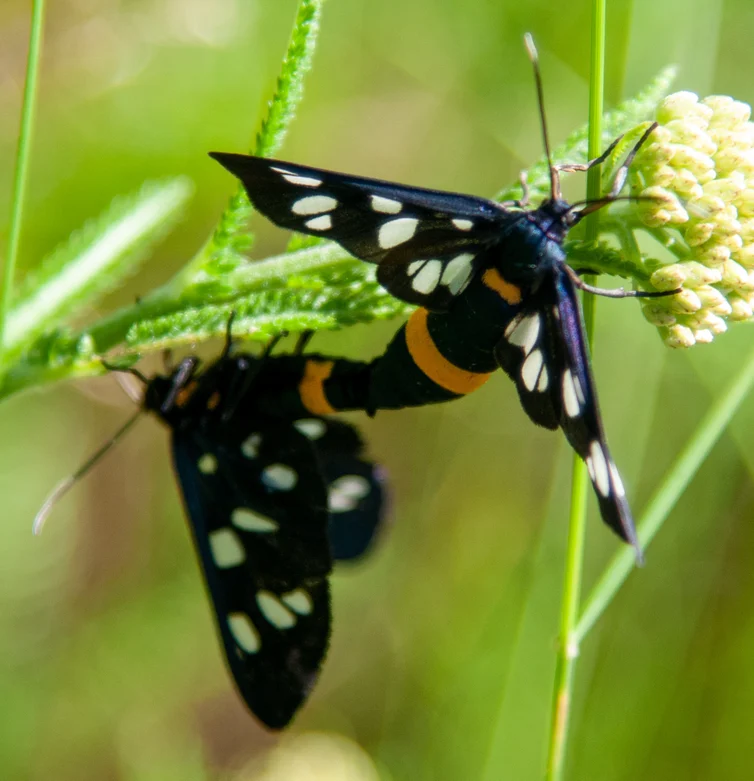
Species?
Amata phegea
